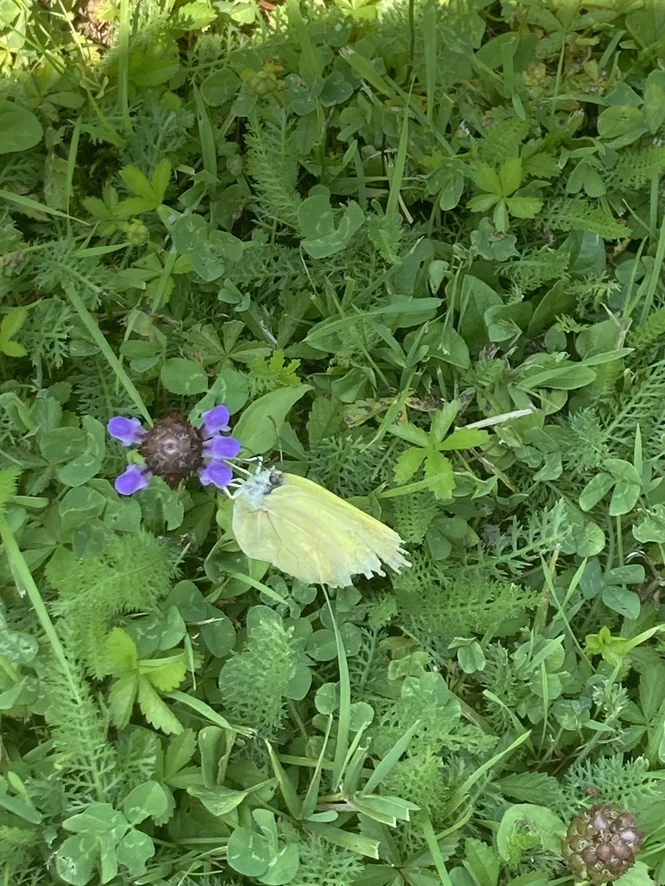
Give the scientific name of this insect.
Gonepteryx rhamni
